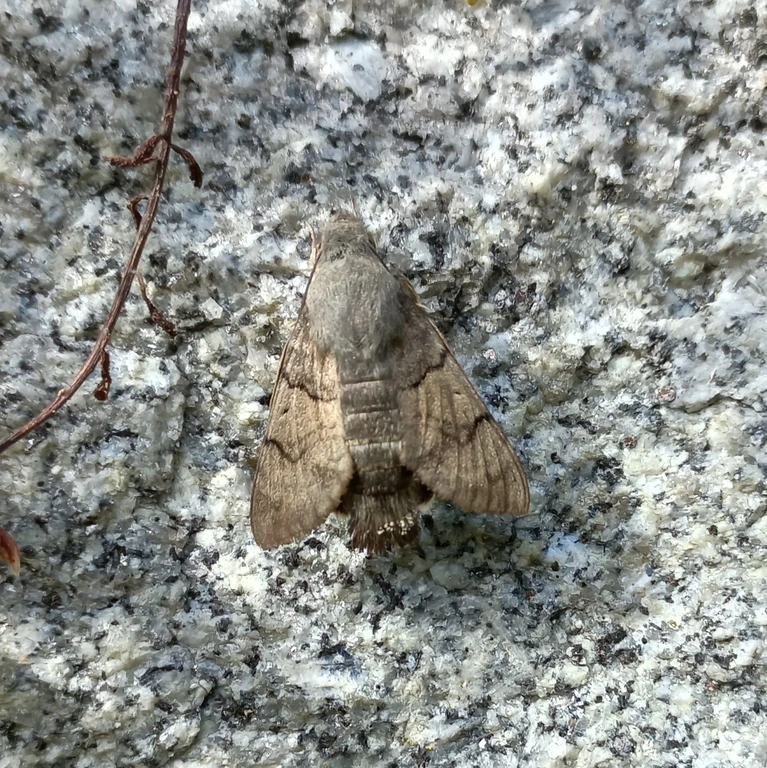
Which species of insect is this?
Macroglossum stellatarum
